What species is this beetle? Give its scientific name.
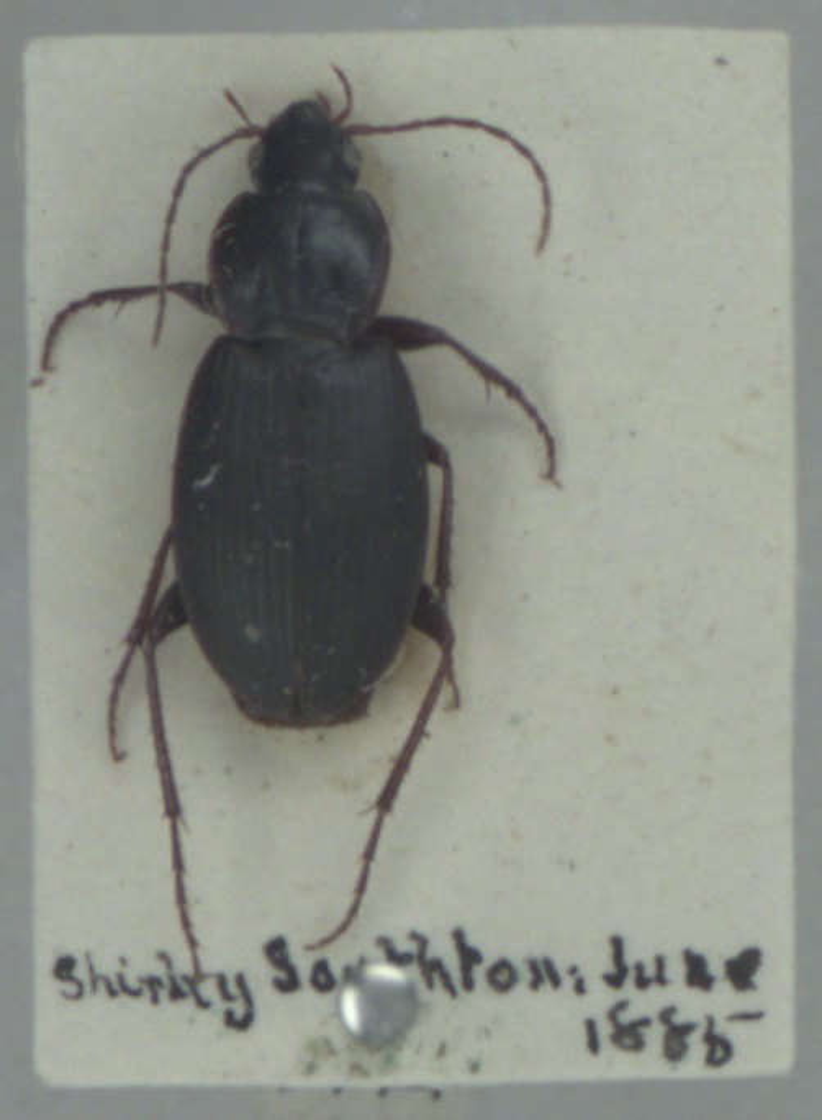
Calathus rotundicollis
